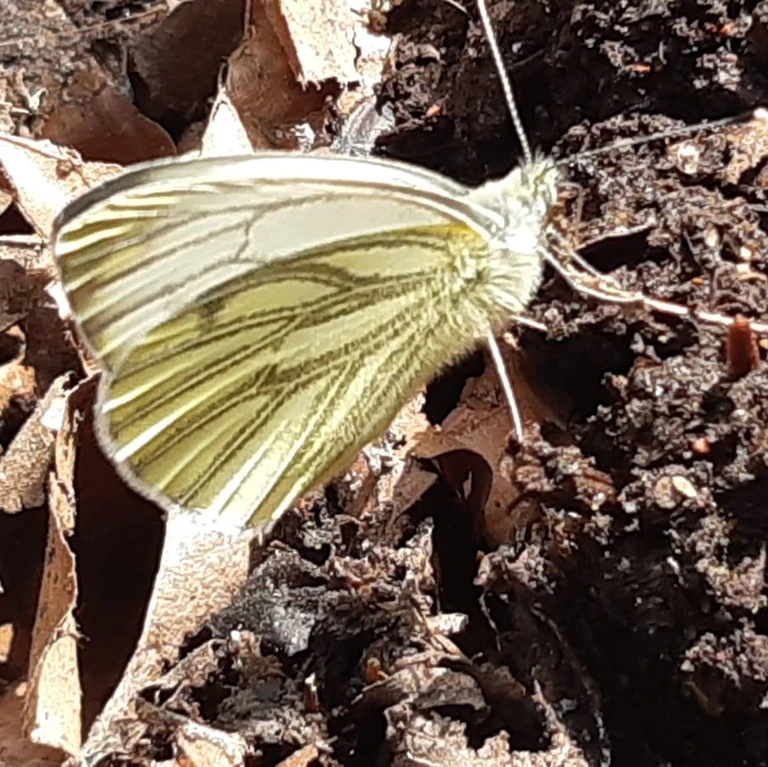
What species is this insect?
Pieris napi
